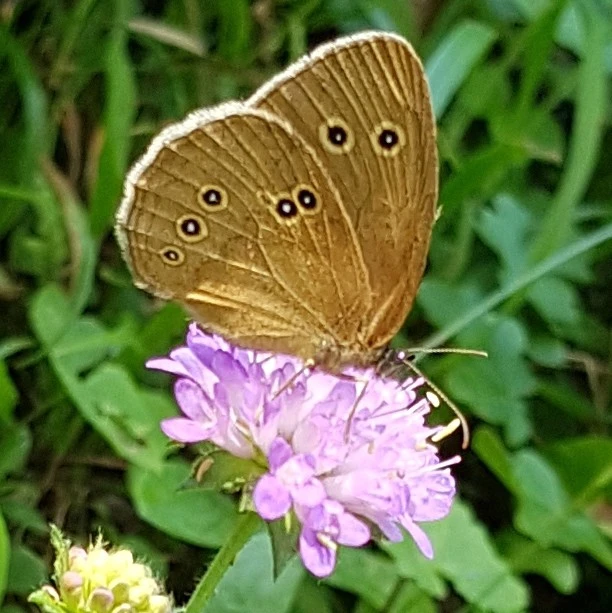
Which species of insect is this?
Aphantopus hyperantus
